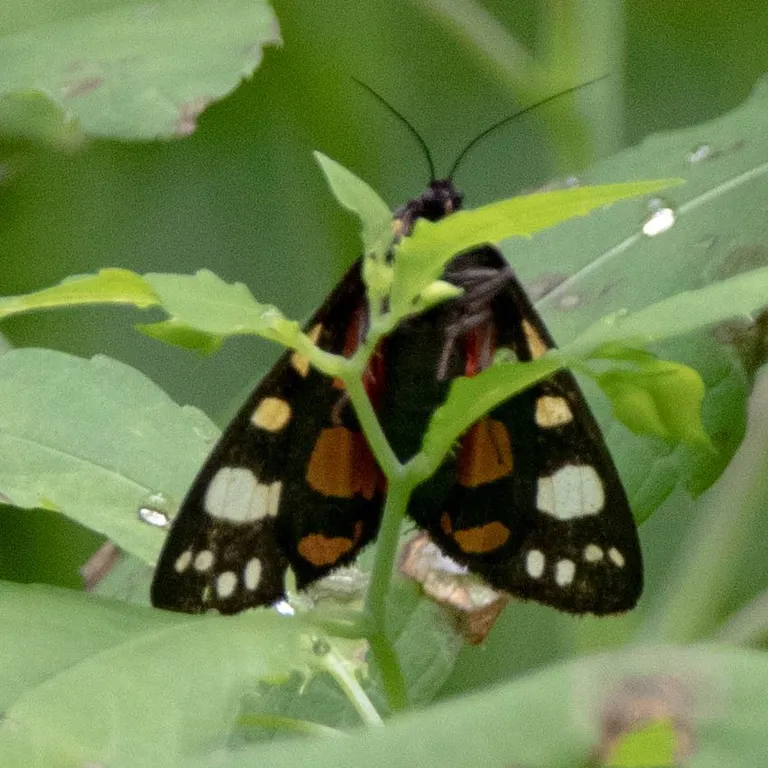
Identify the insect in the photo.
Callimorpha dominula
